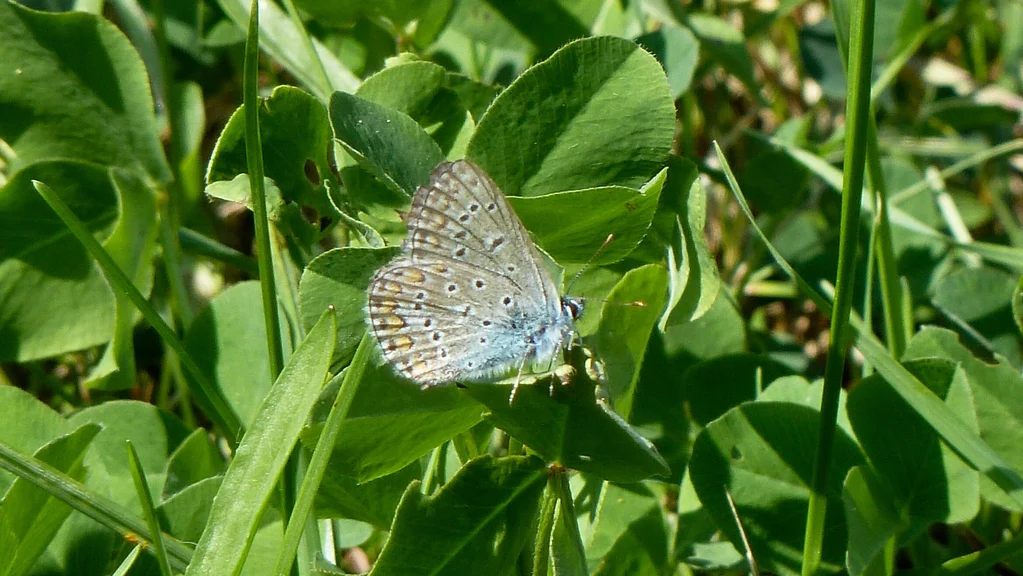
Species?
Polyommatus icarus
